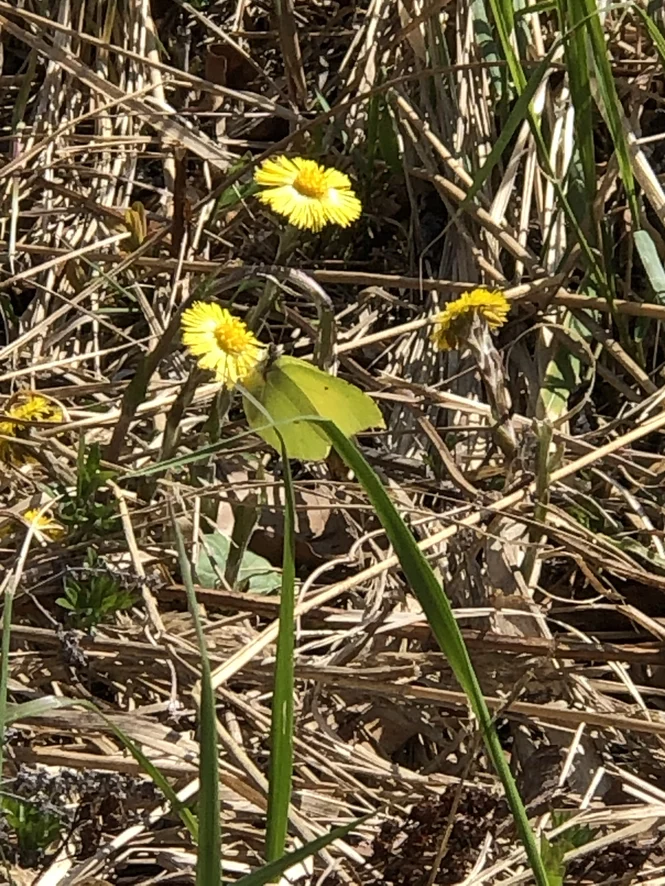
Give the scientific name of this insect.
Gonepteryx rhamni
